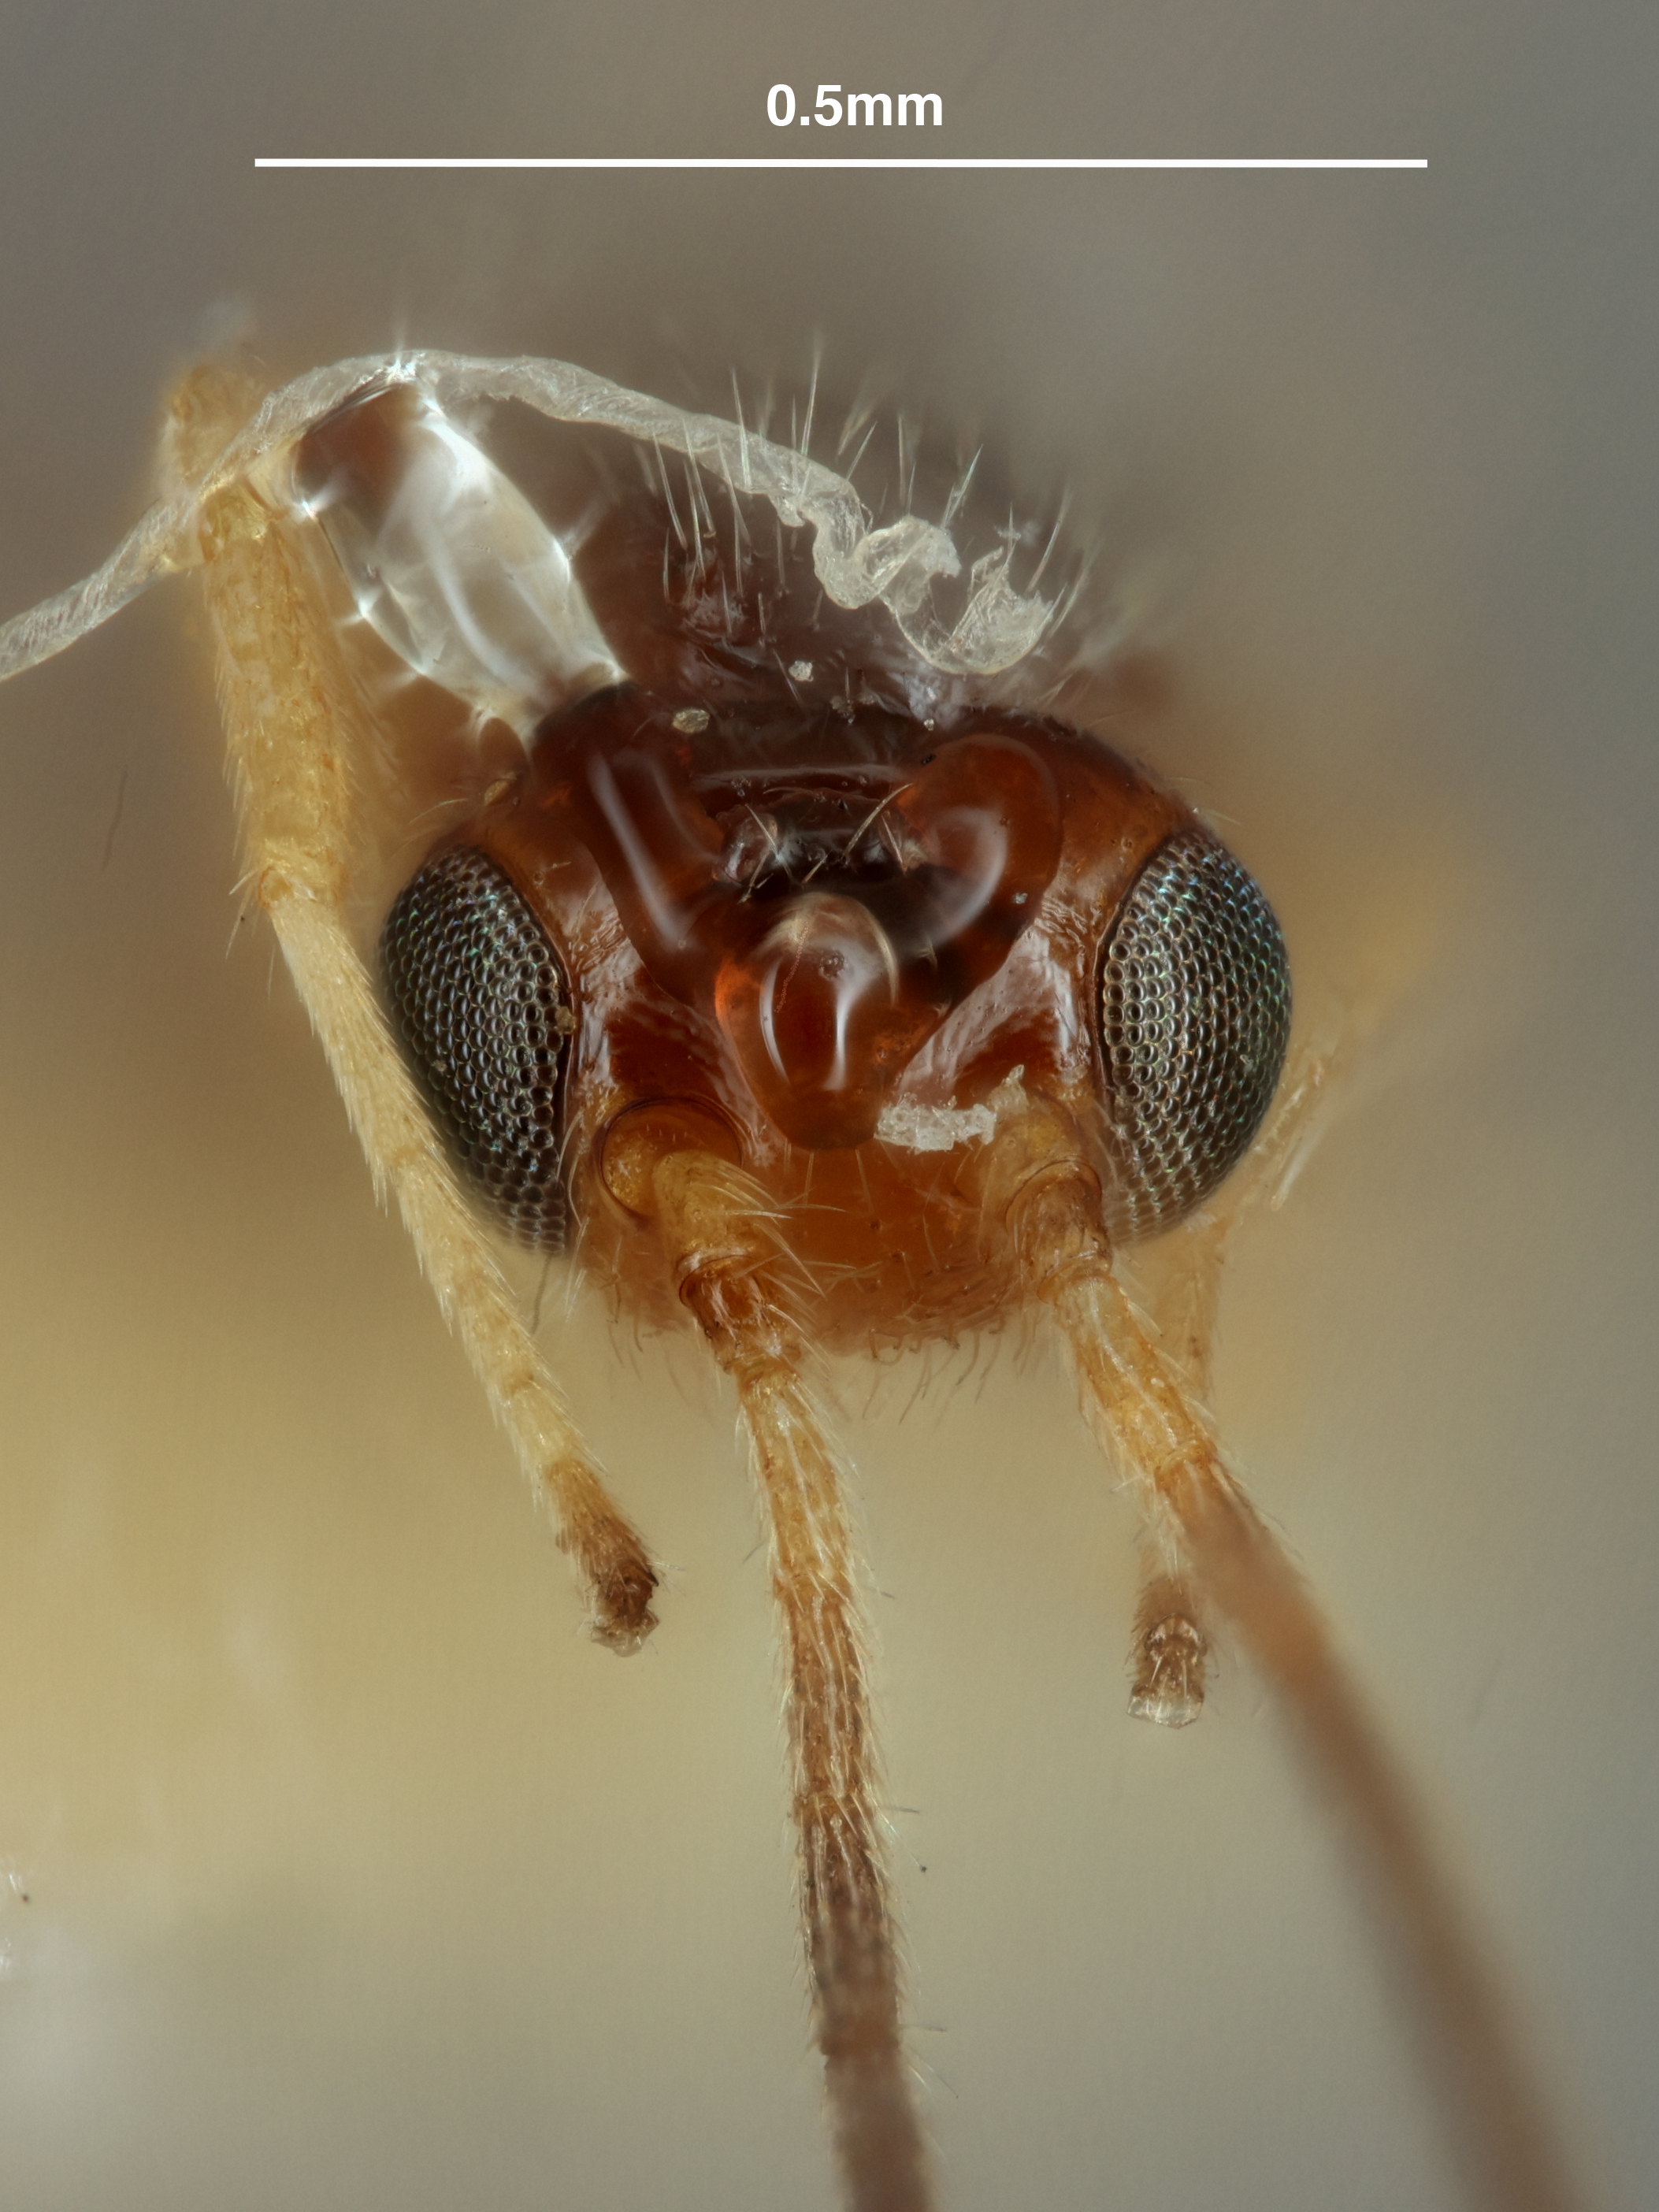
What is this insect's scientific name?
Pseudognaptodon omissus
